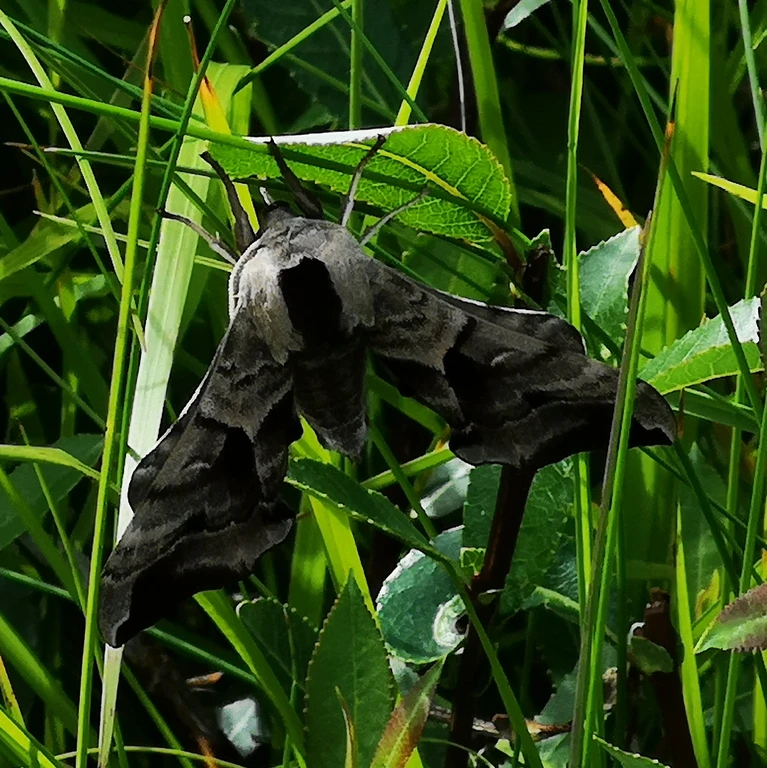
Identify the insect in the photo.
Smerinthus ocellata
